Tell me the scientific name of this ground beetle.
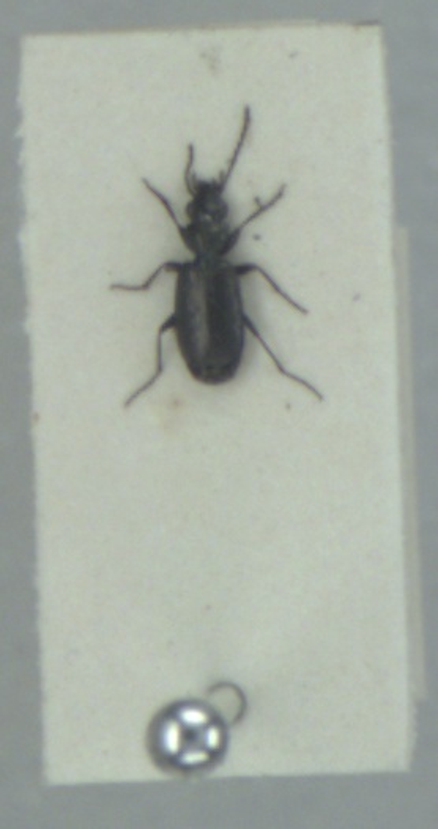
Syntomus foveatus
